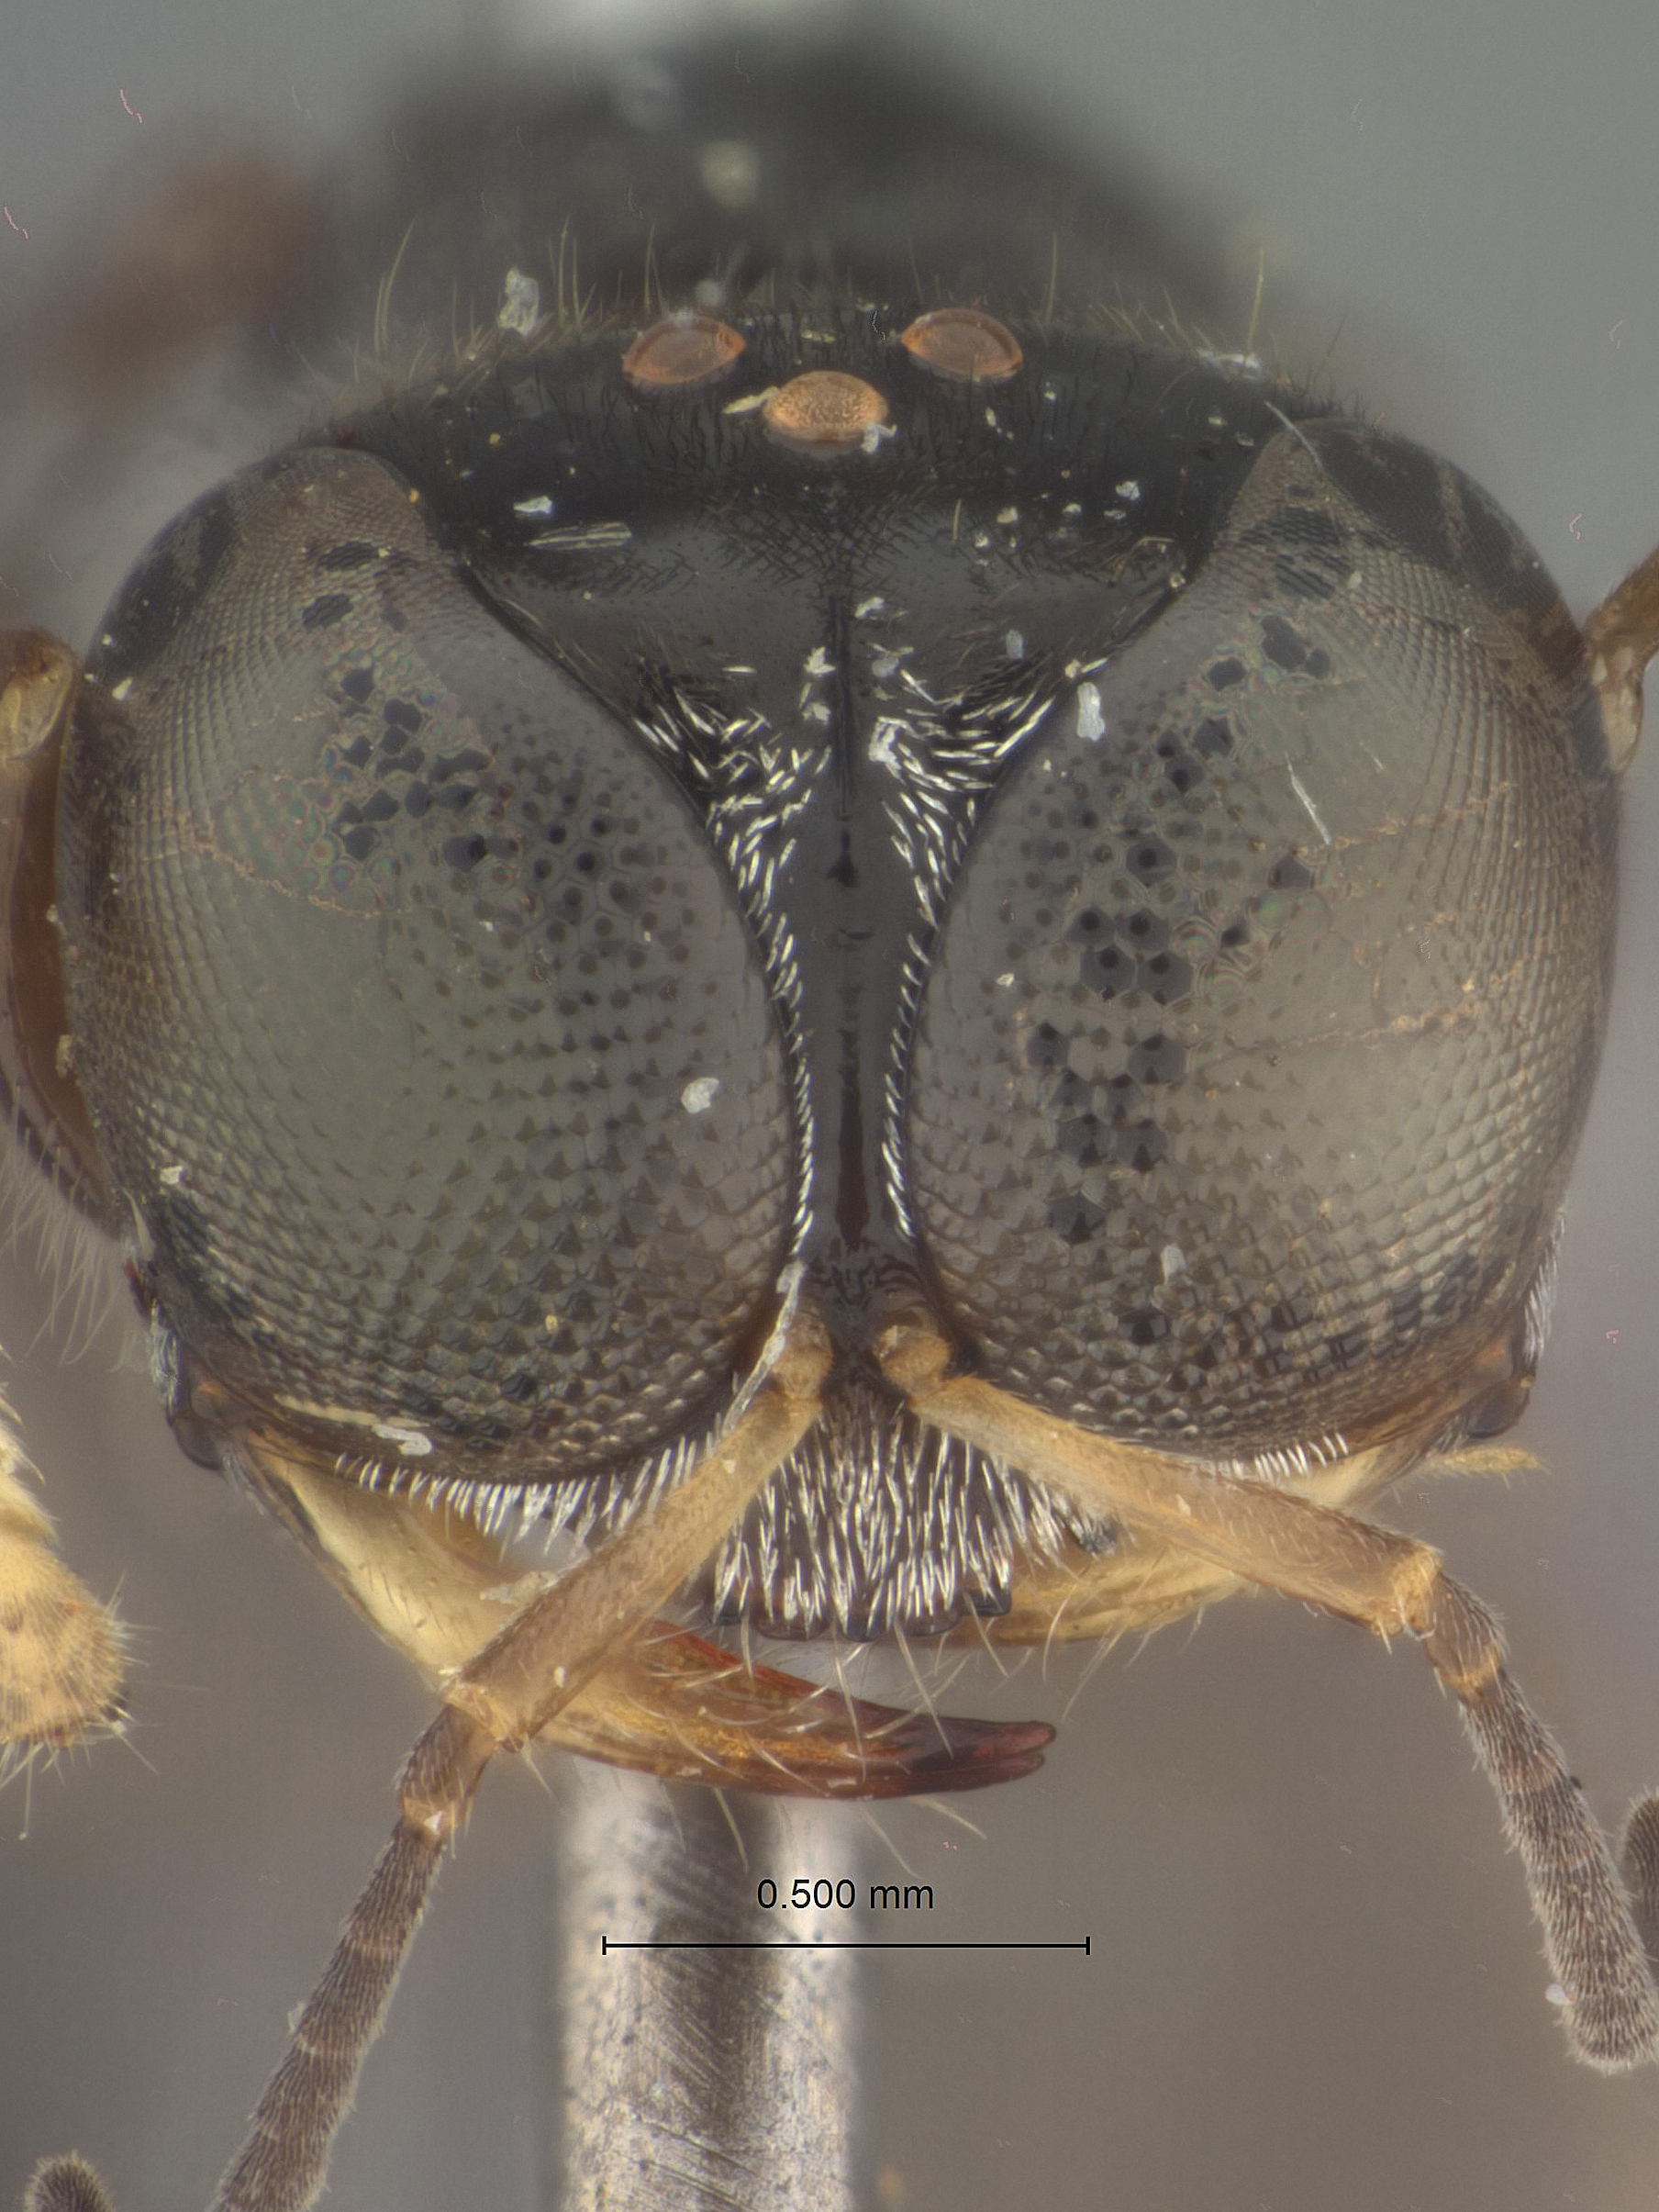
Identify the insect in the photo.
Eupliloides sinharajae
